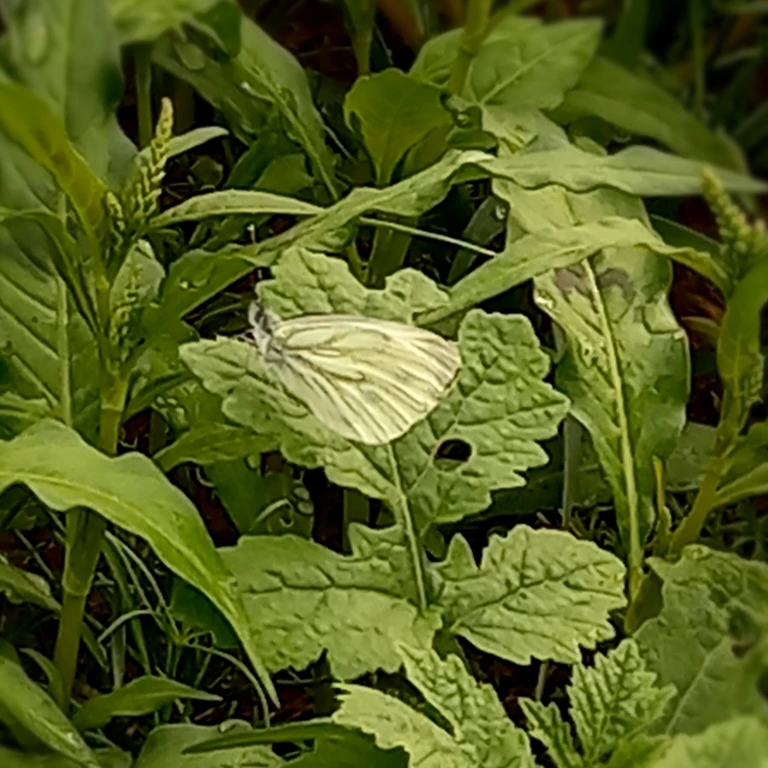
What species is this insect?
Pieris napi
